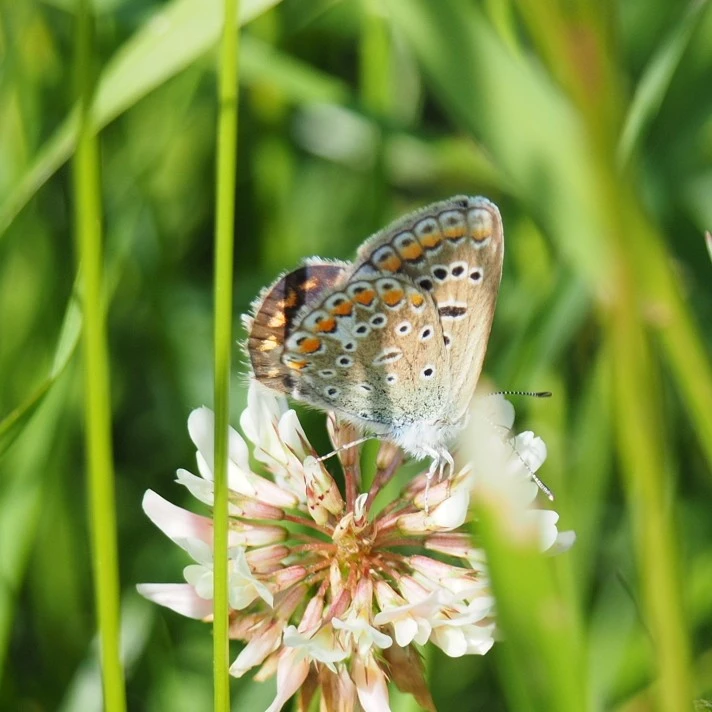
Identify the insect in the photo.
Polyommatus icarus
